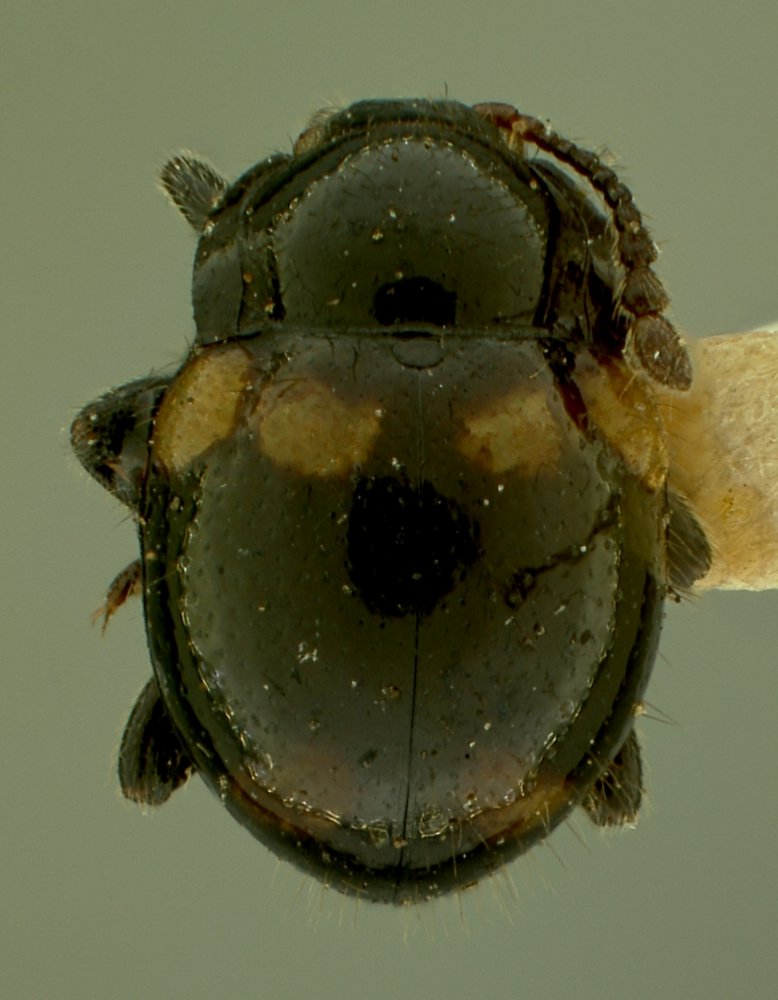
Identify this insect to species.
Stenotarsus flavoscapularis
